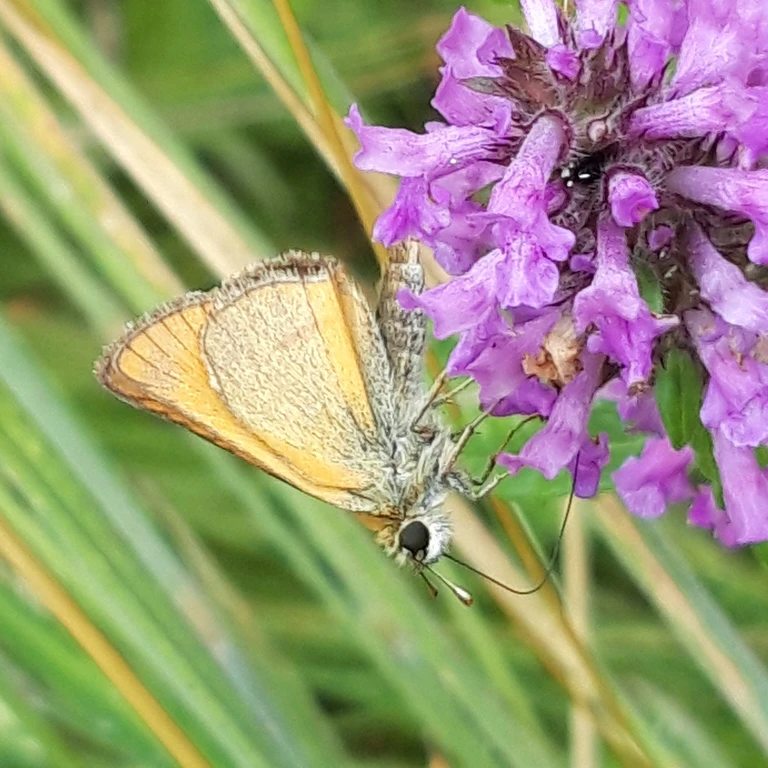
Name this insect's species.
Thymelicus sylvestris
